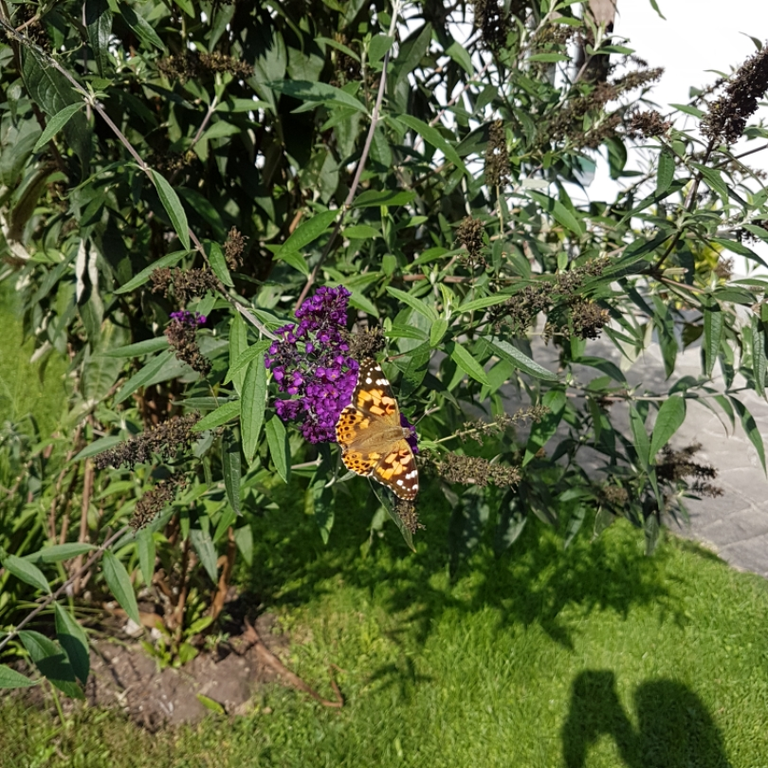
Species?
Vanessa cardui
